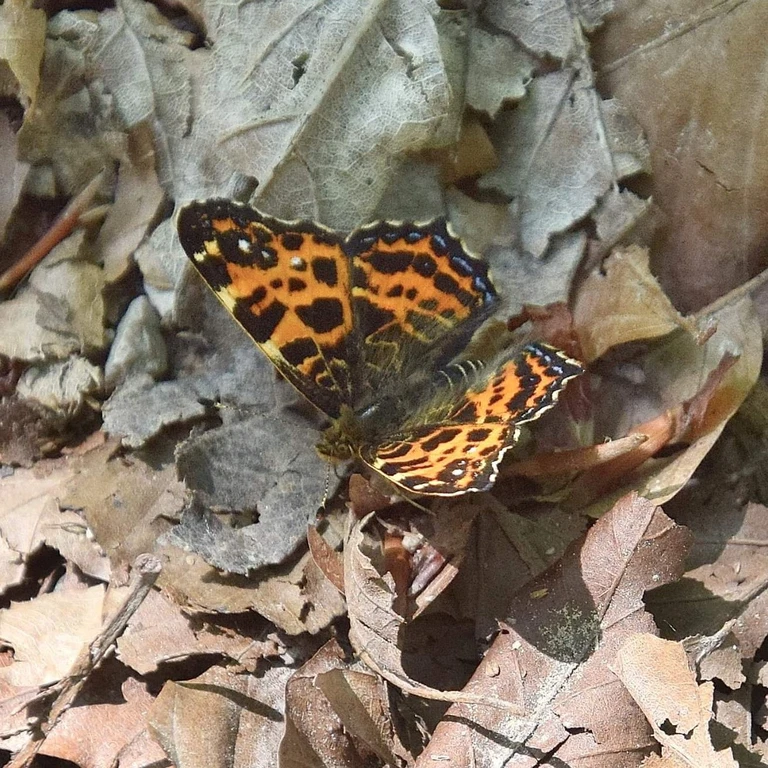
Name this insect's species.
Araschnia levana
